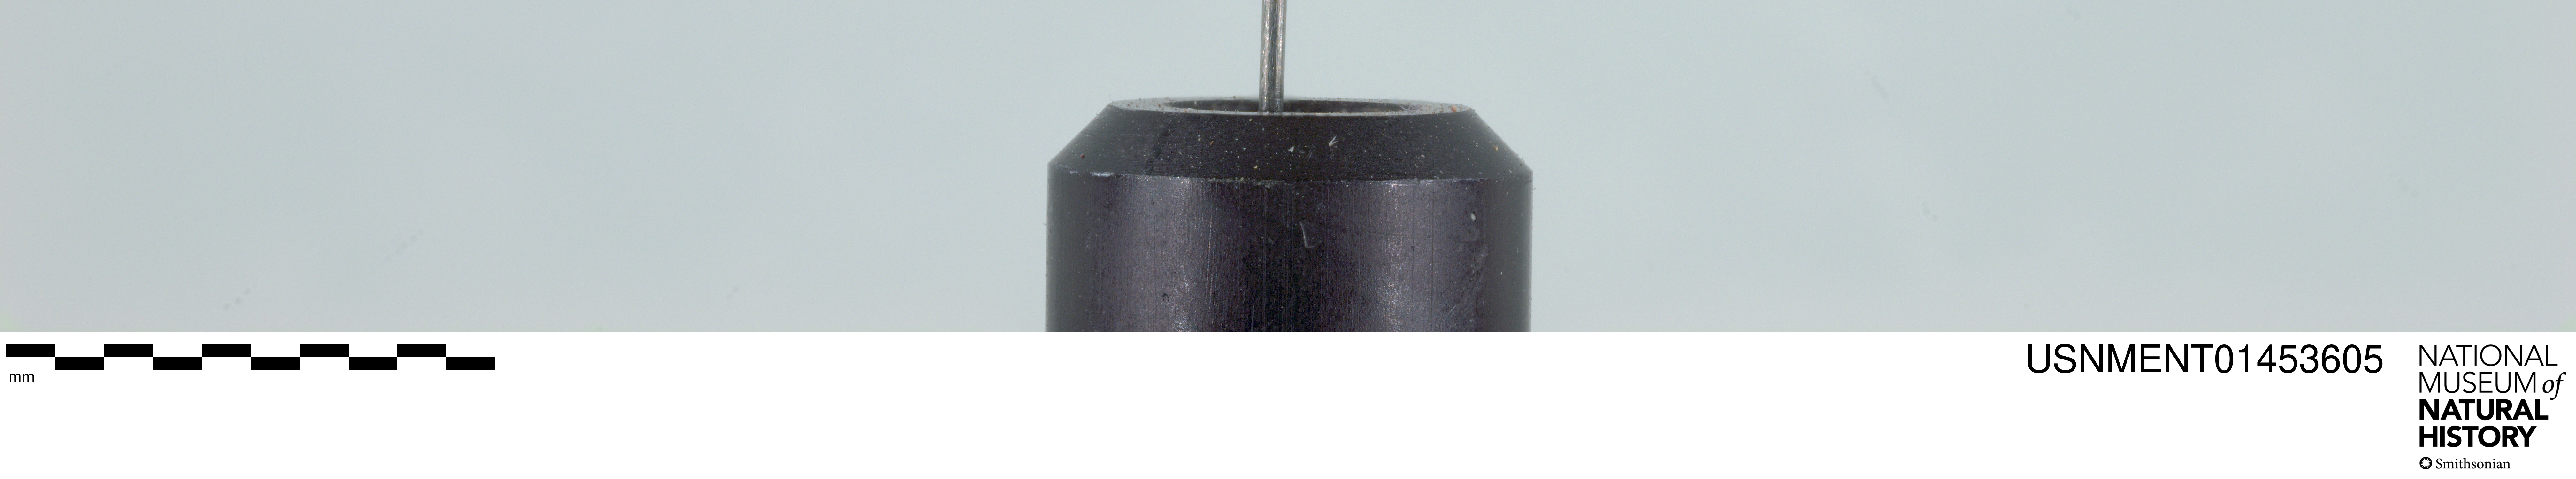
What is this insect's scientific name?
Xenoglossa citrullina (also Xenoglossa strenua)
